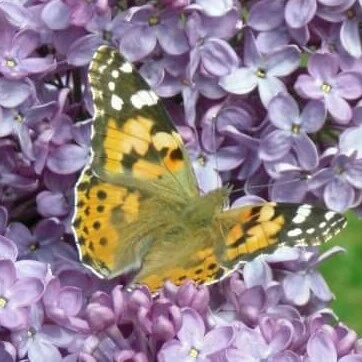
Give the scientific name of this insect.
Vanessa cardui
